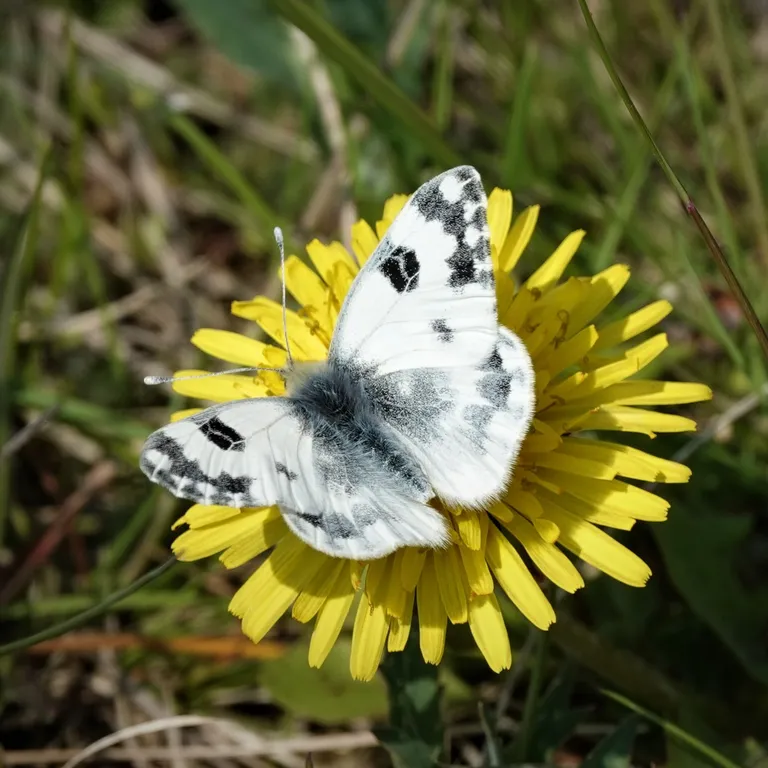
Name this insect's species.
Pontia edusa
